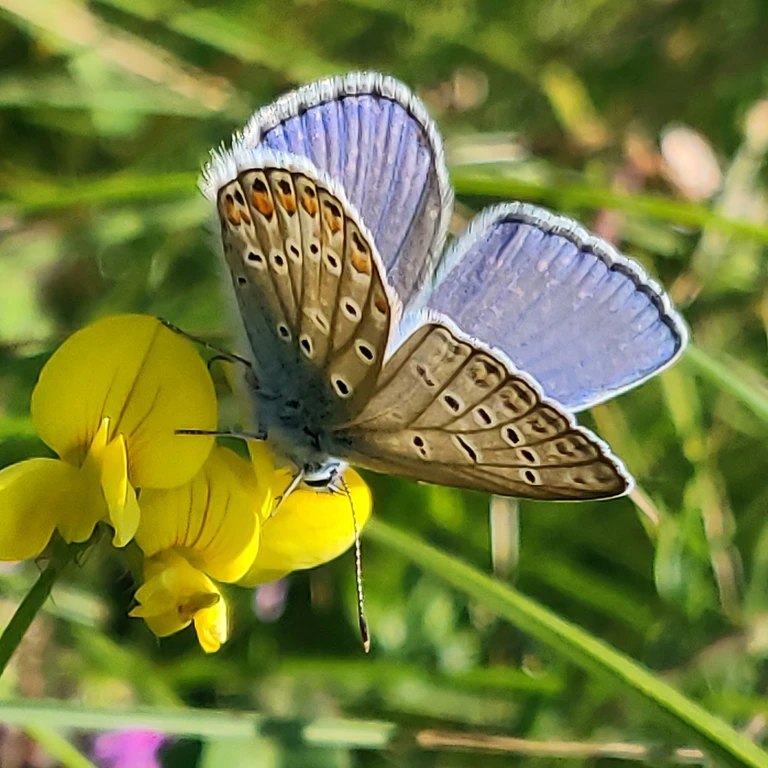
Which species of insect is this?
Polyommatus icarus
